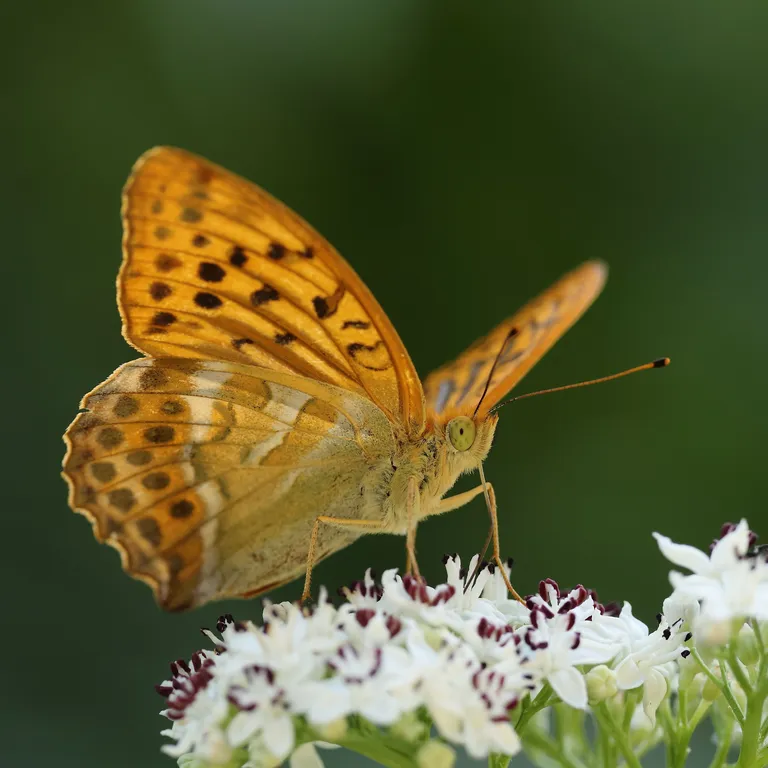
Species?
Argynnis paphia
